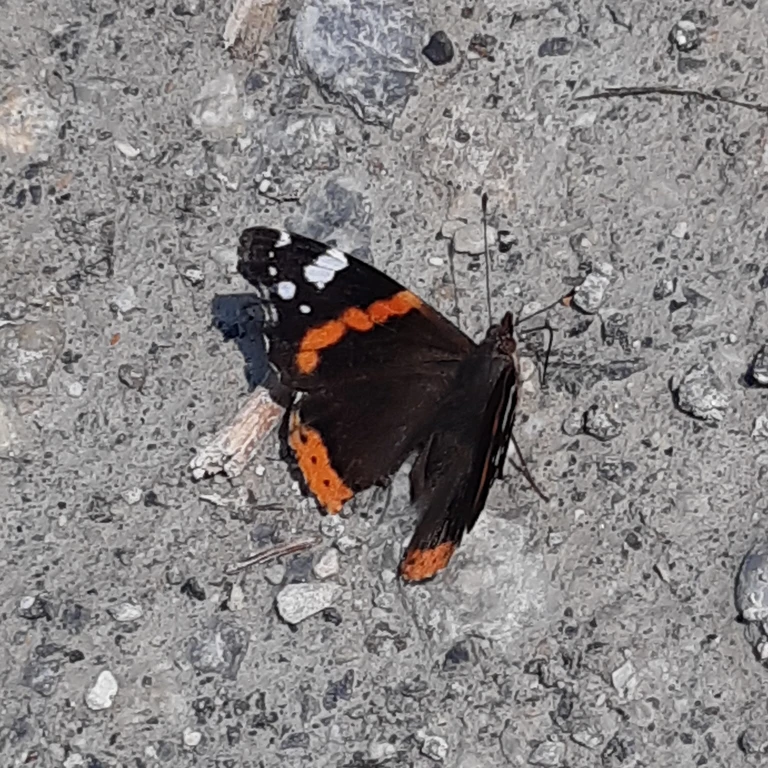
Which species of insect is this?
Vanessa atalanta
